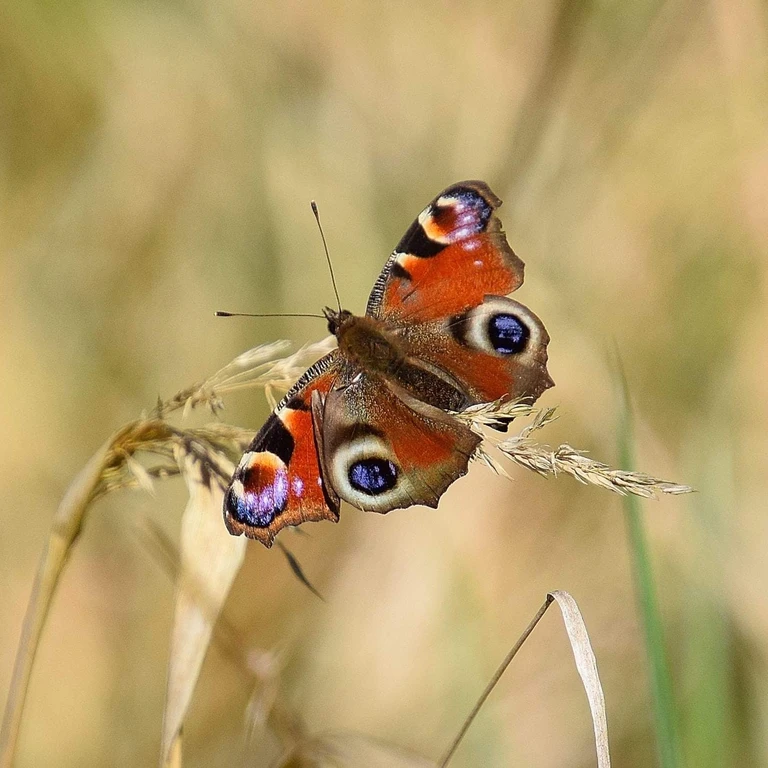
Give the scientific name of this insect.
Aglais io
